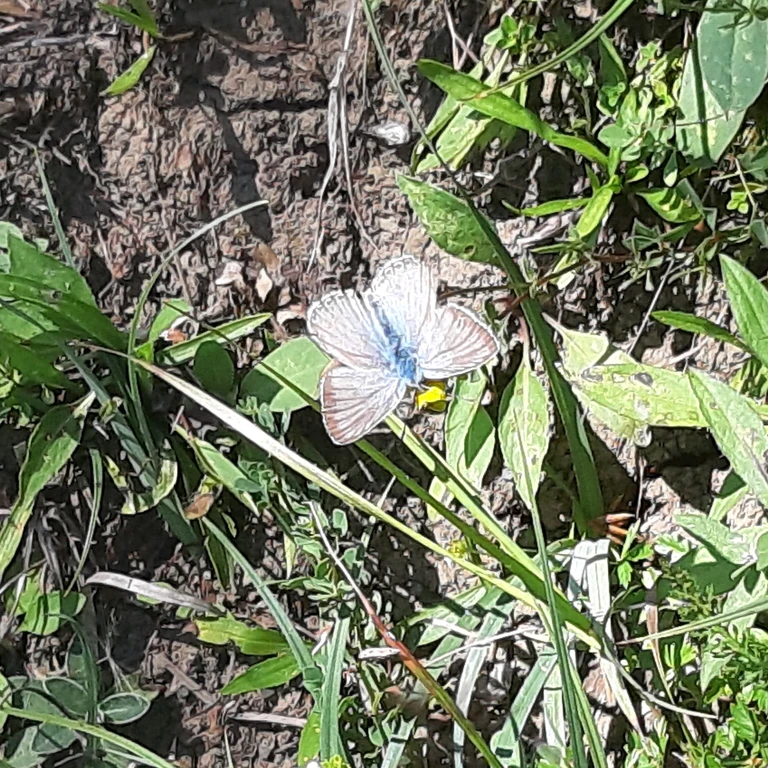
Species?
Lysandra coridon
